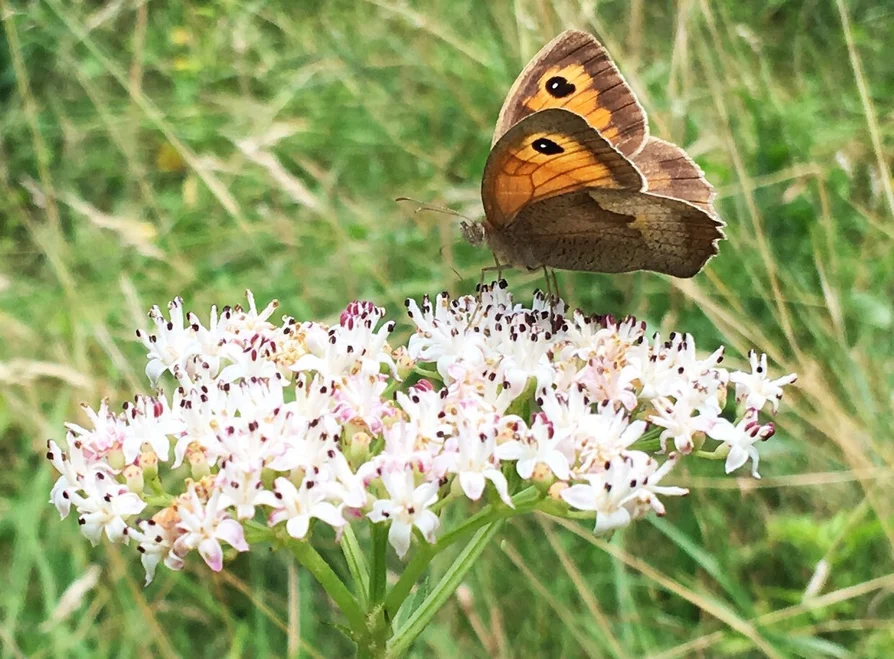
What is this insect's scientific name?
Maniola jurtina
